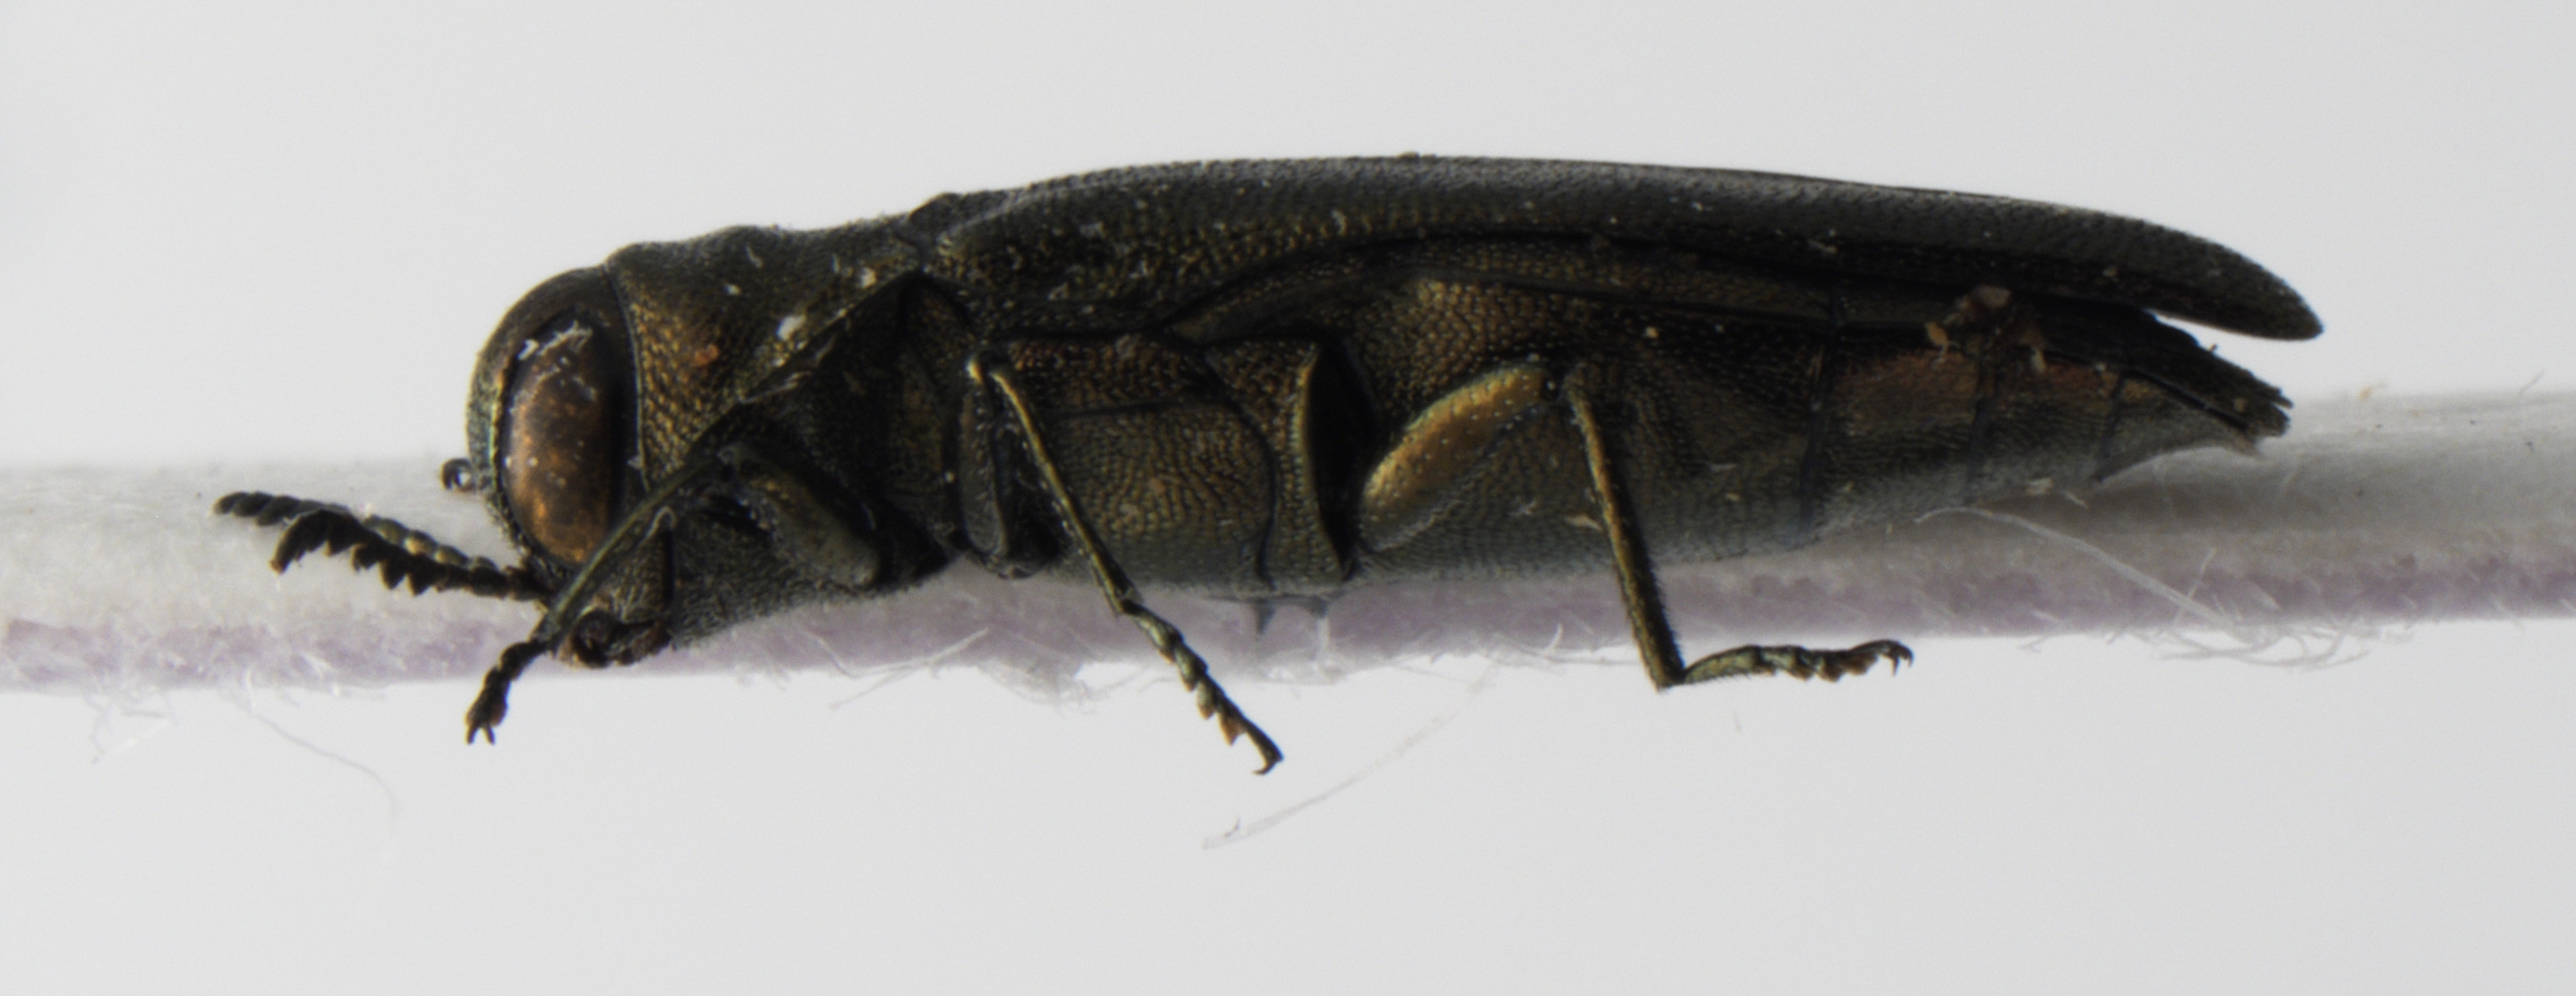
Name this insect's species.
Agrilus macroderus
